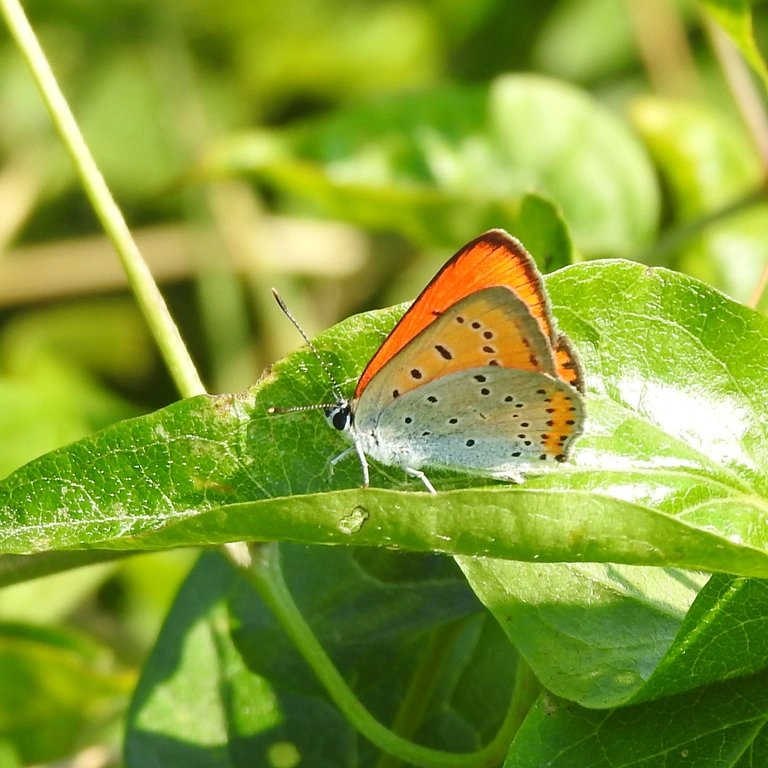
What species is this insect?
Lycaena dispar
